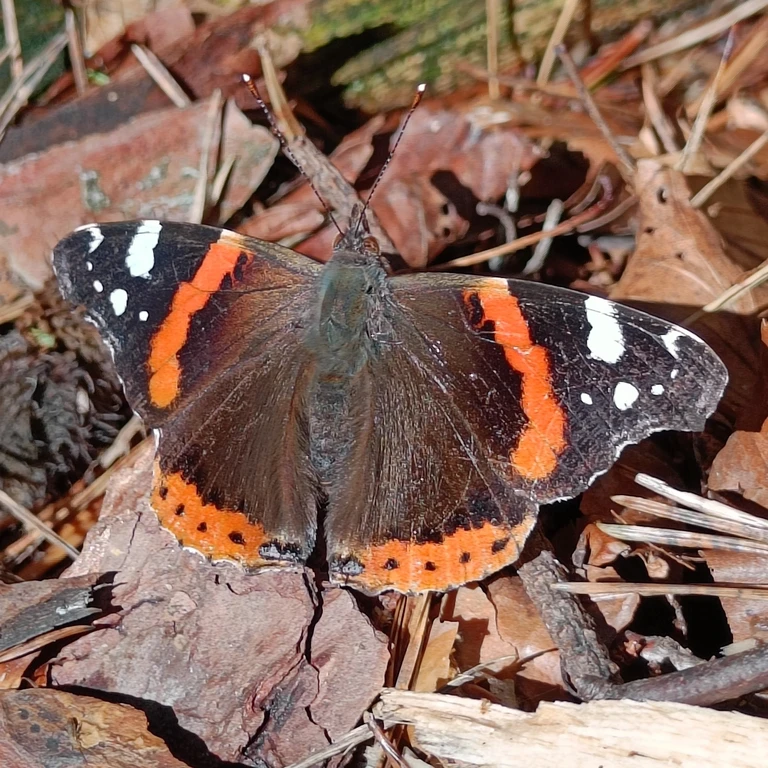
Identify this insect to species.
Vanessa atalanta
